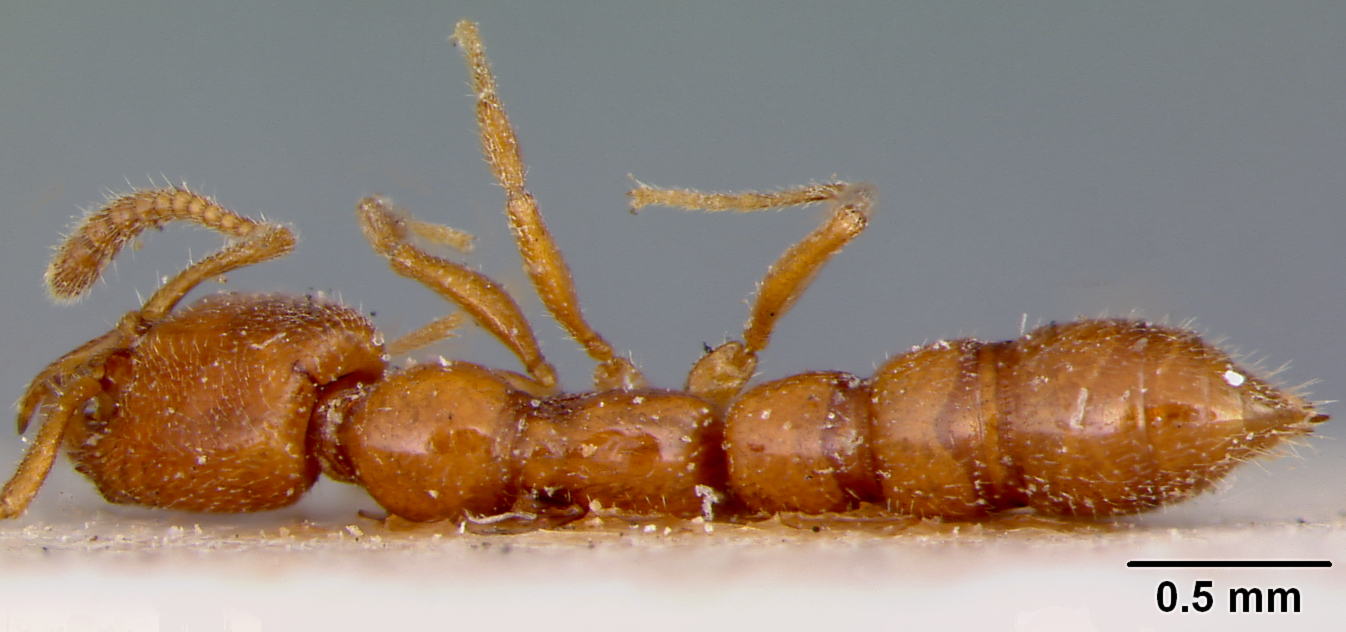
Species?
Stigmatomma normandi
